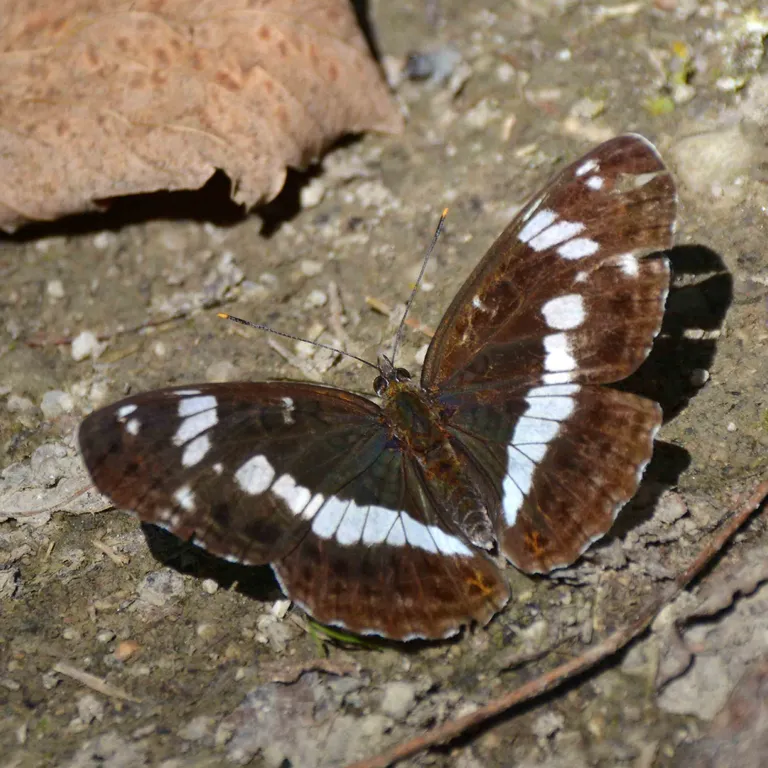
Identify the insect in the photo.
Limenitis camilla (also Ladoga camilla)
